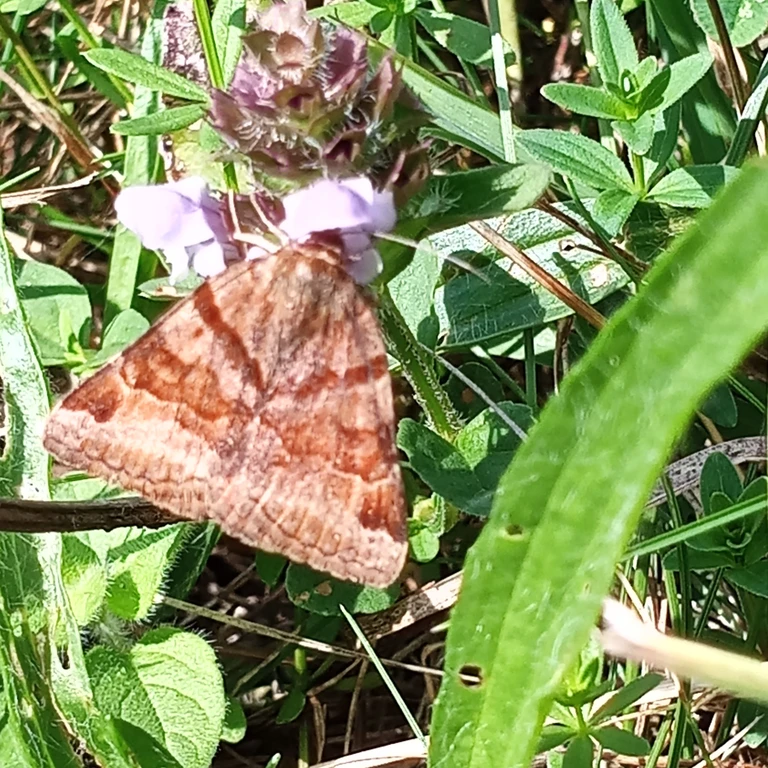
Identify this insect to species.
Euclidia glyphica
